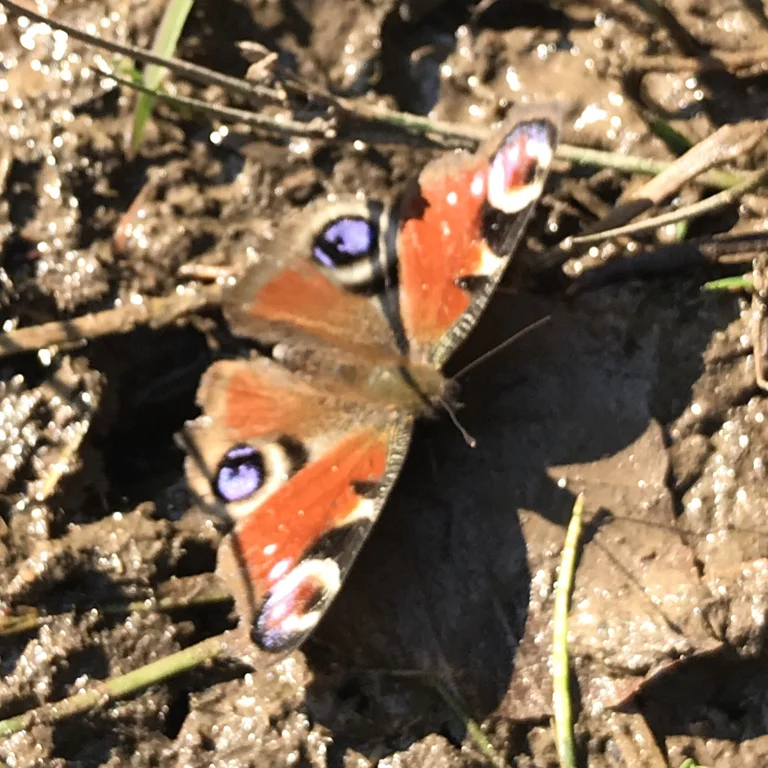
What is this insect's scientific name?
Aglais io
